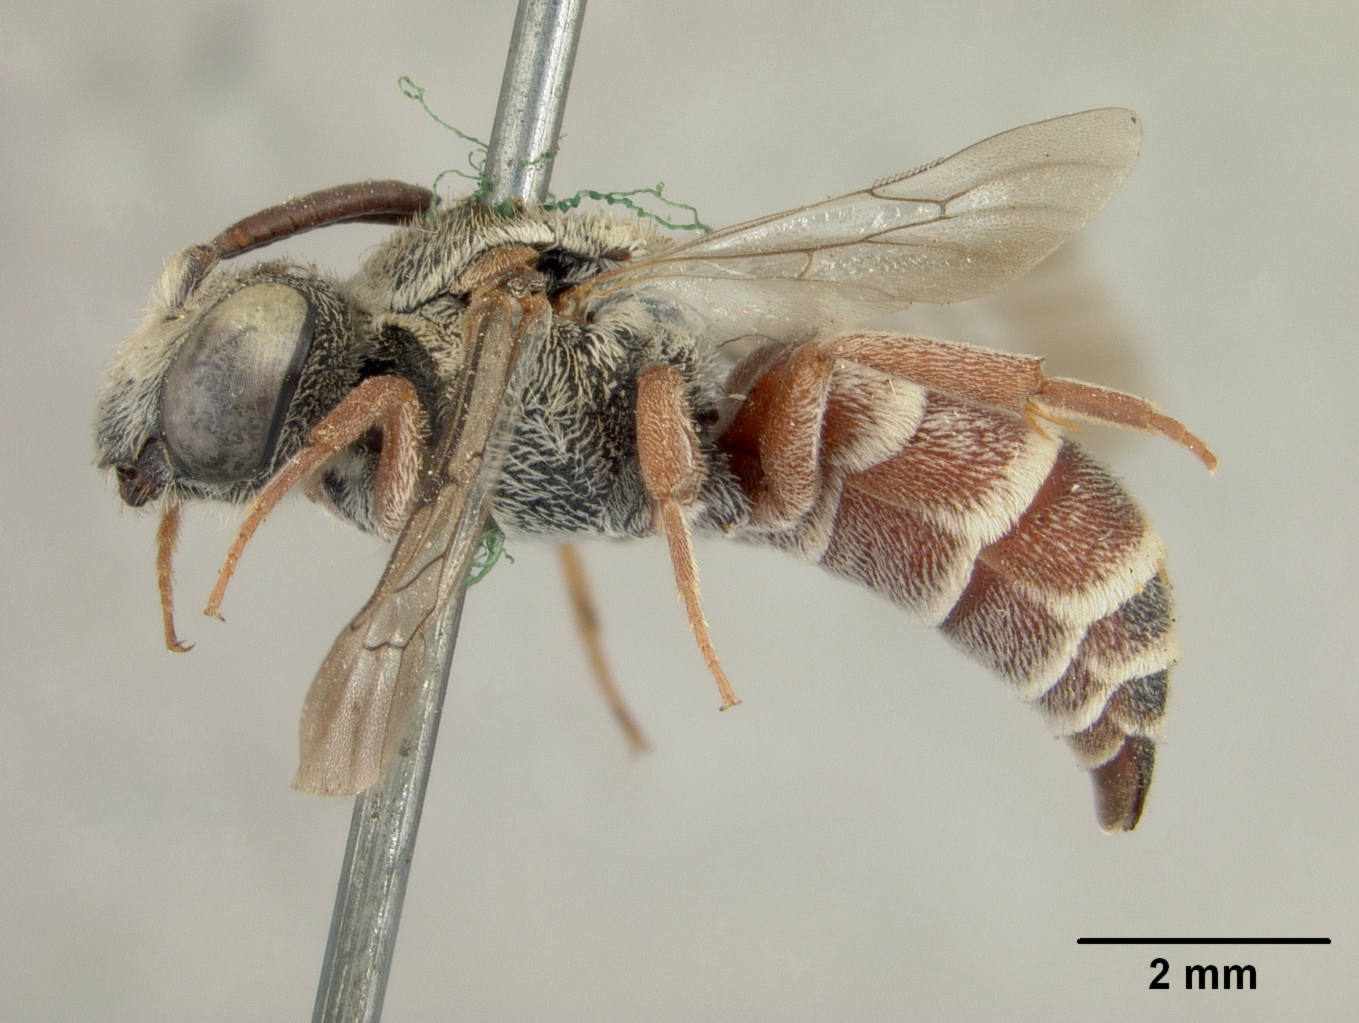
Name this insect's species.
Phileremus productus
